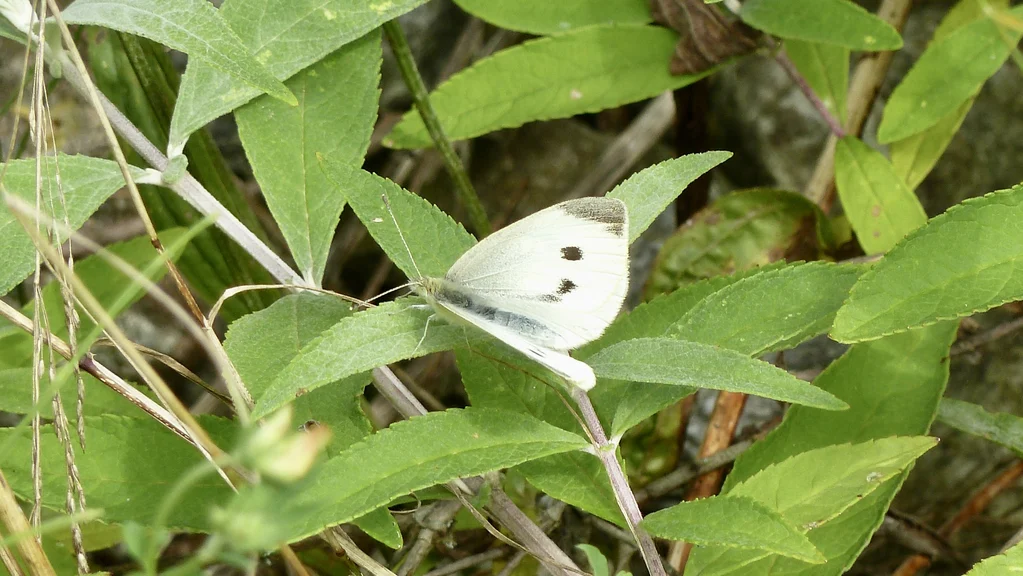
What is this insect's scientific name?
Pieris rapae
